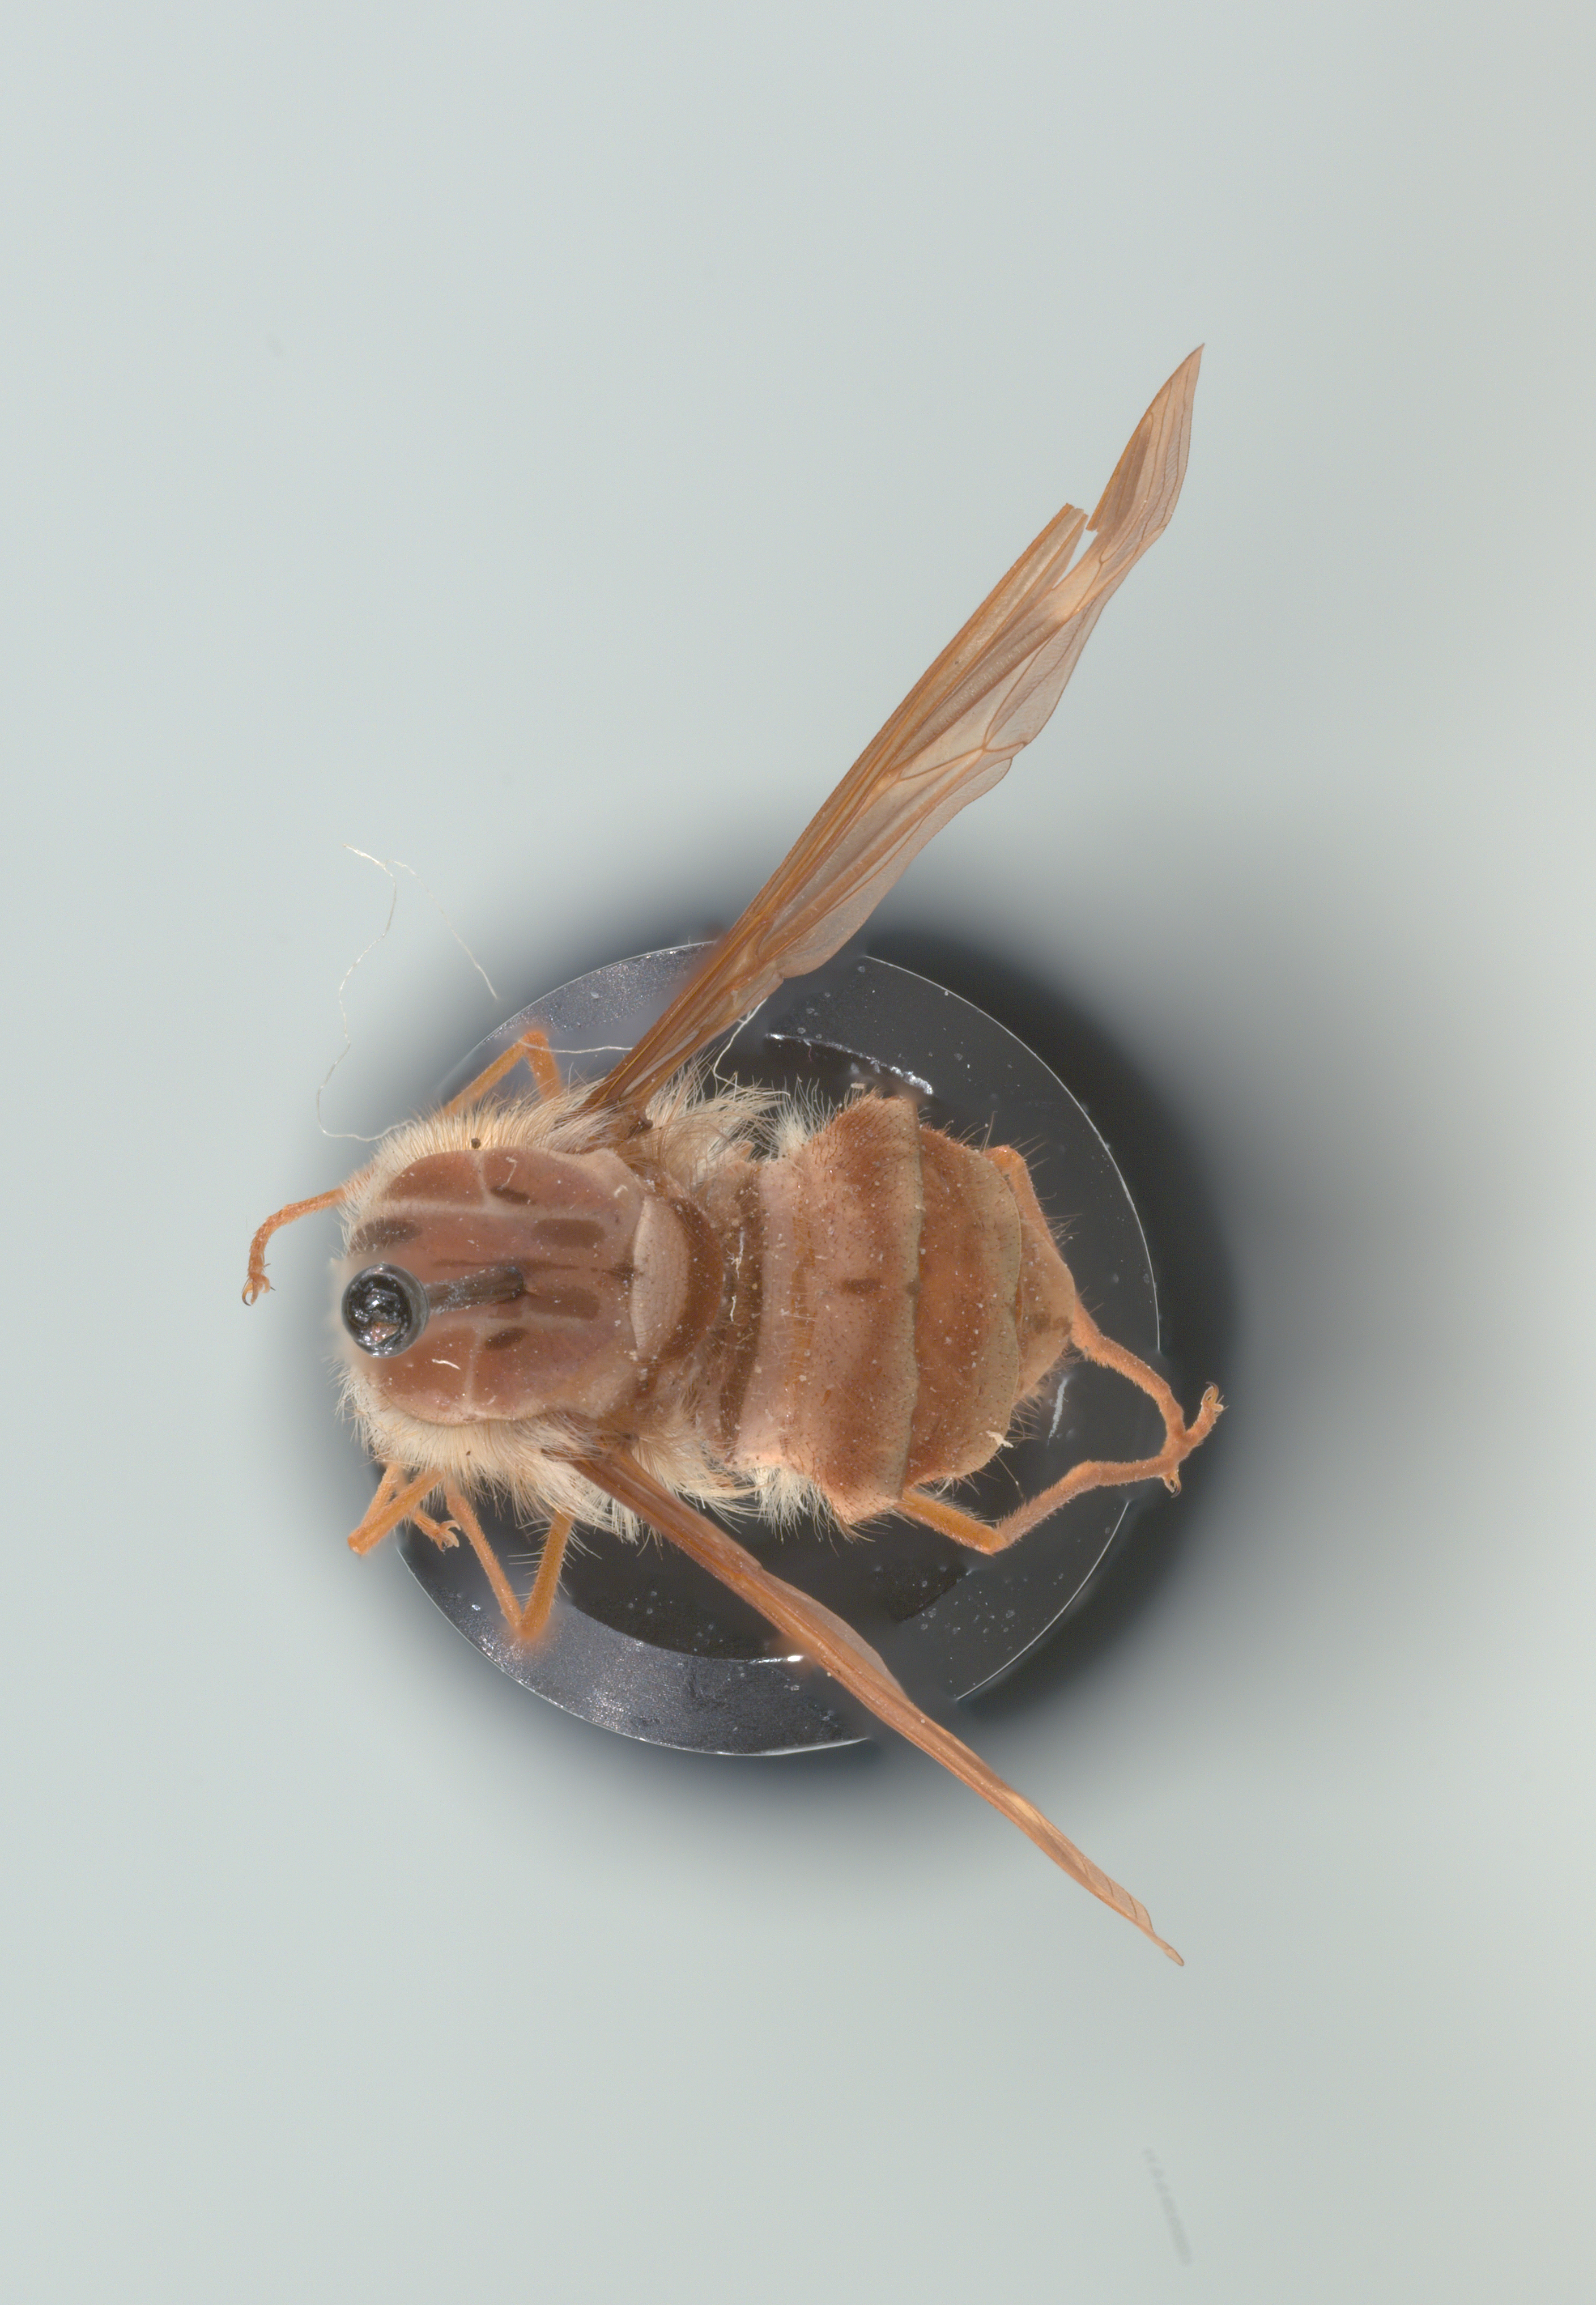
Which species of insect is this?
Hirmoneura nubipennis (also Trichophthalma nubipennis)
